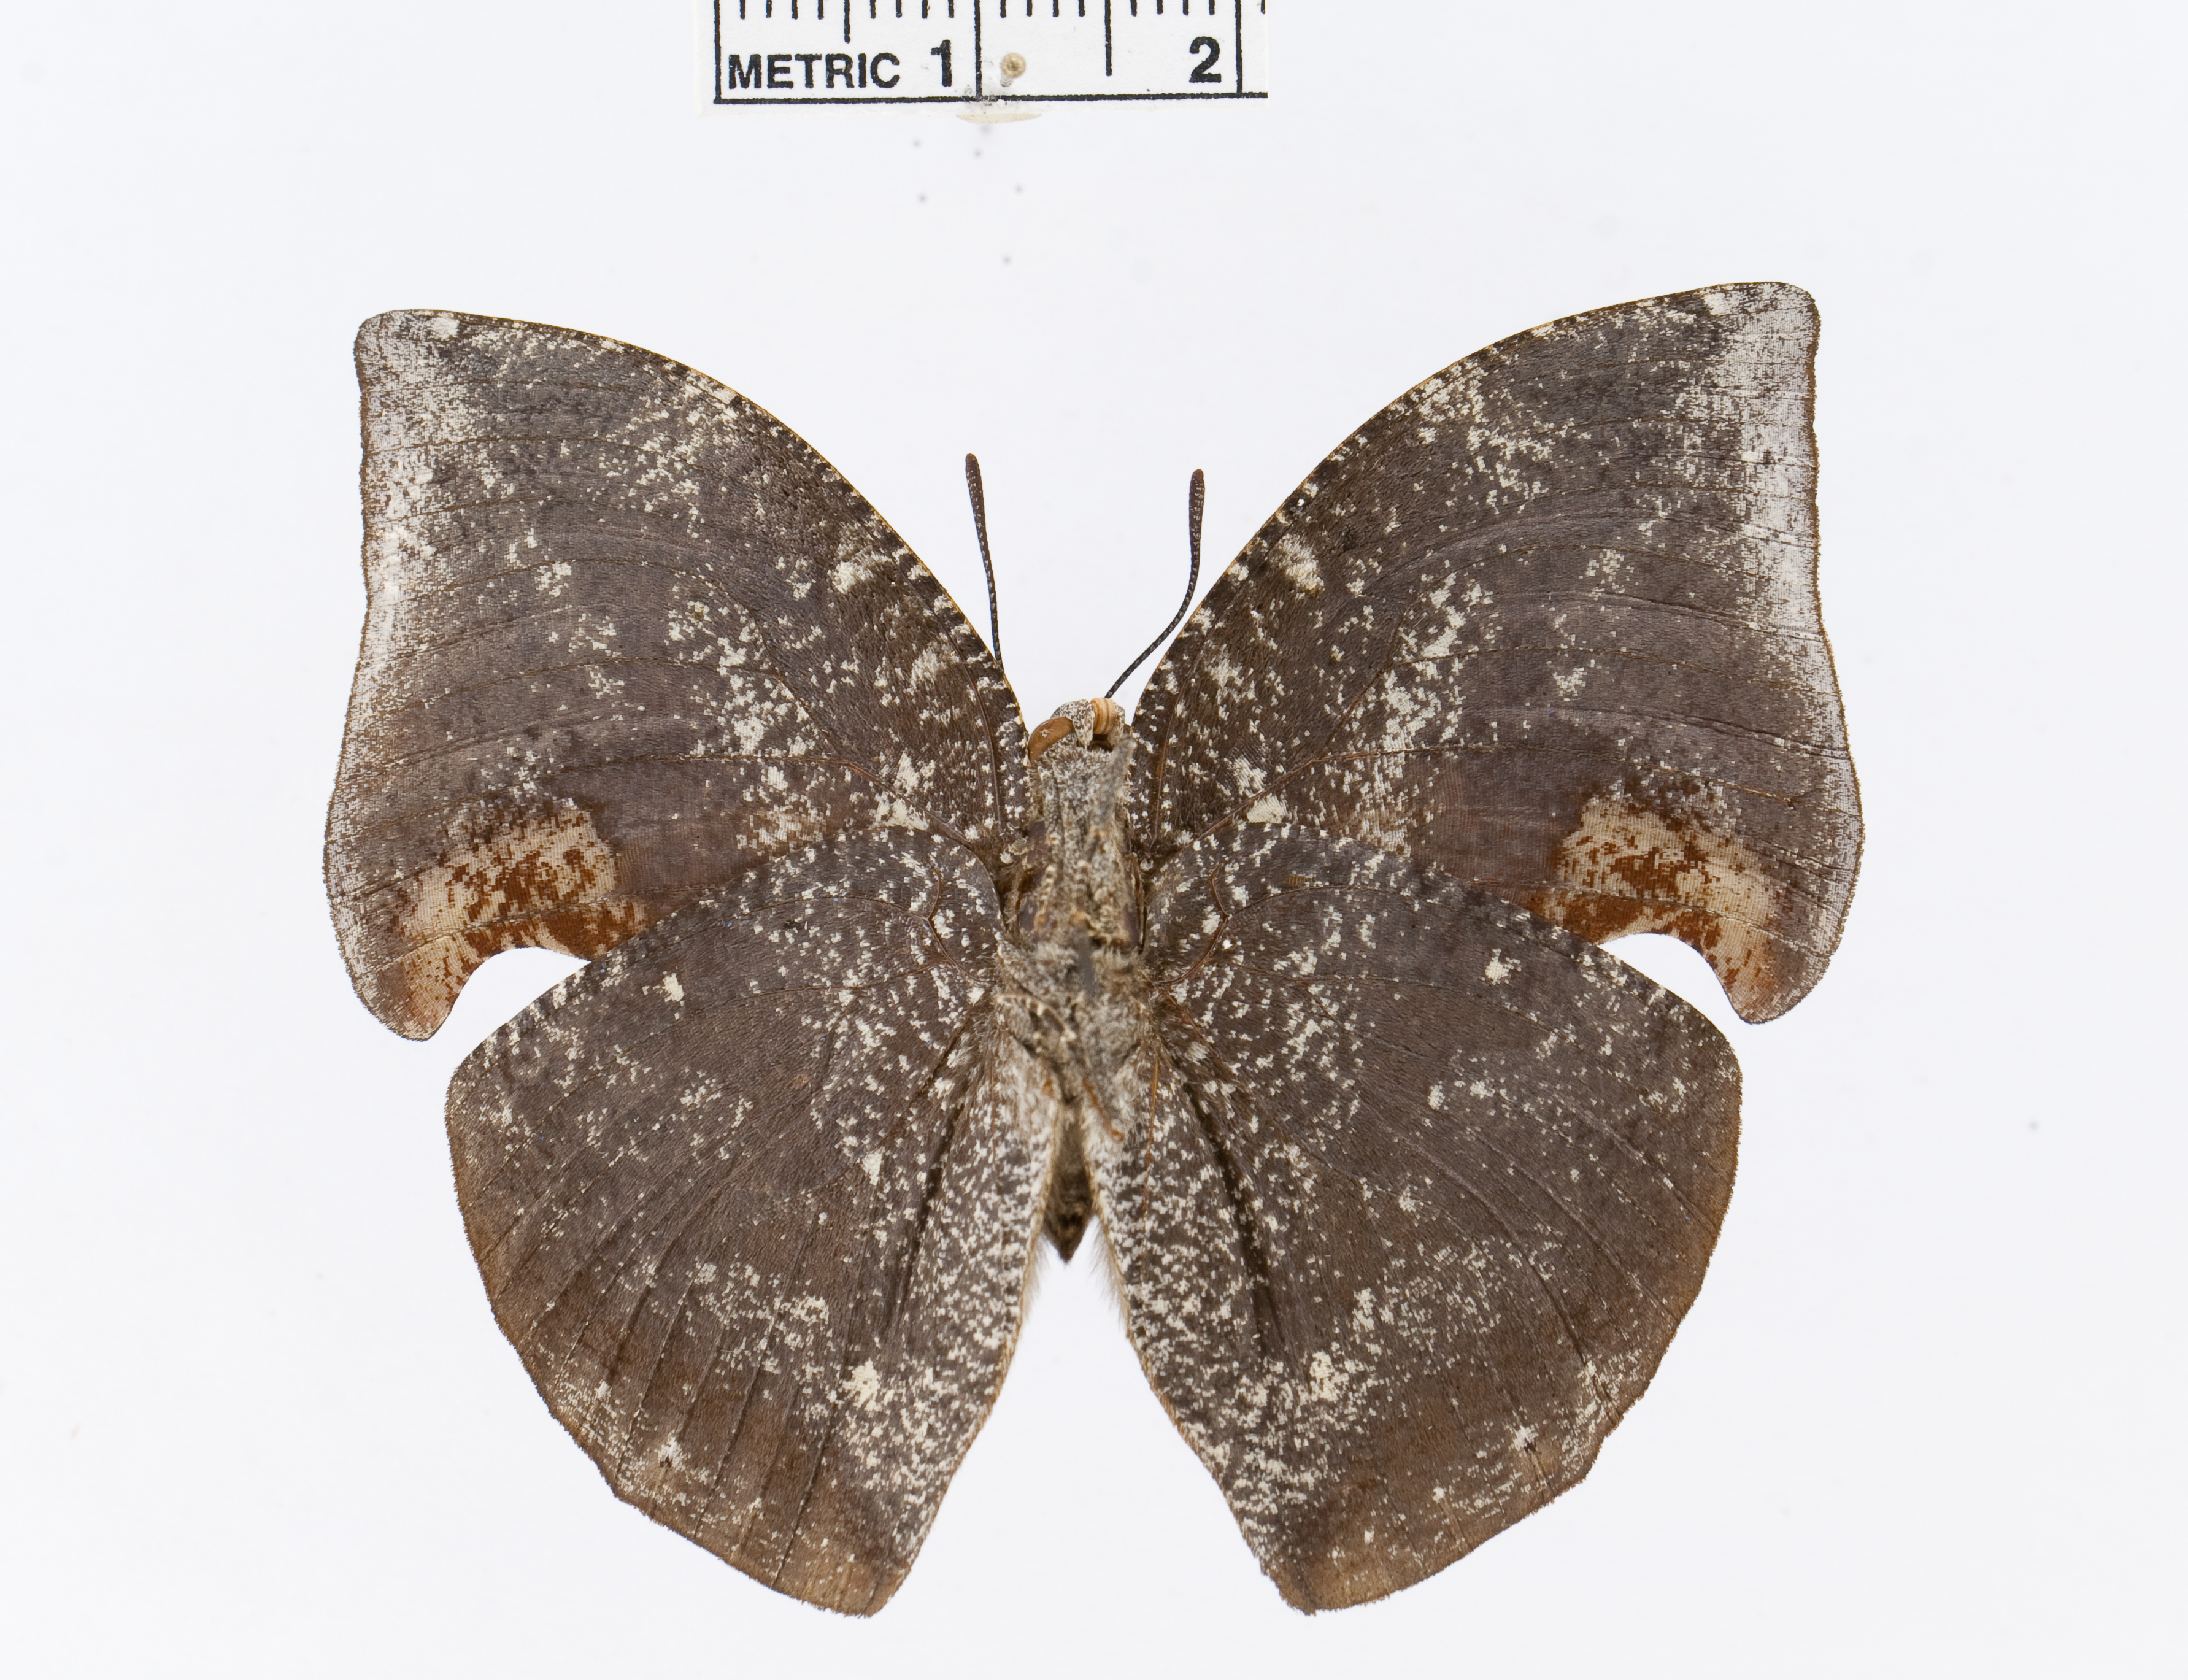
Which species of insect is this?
Memphis nenia
